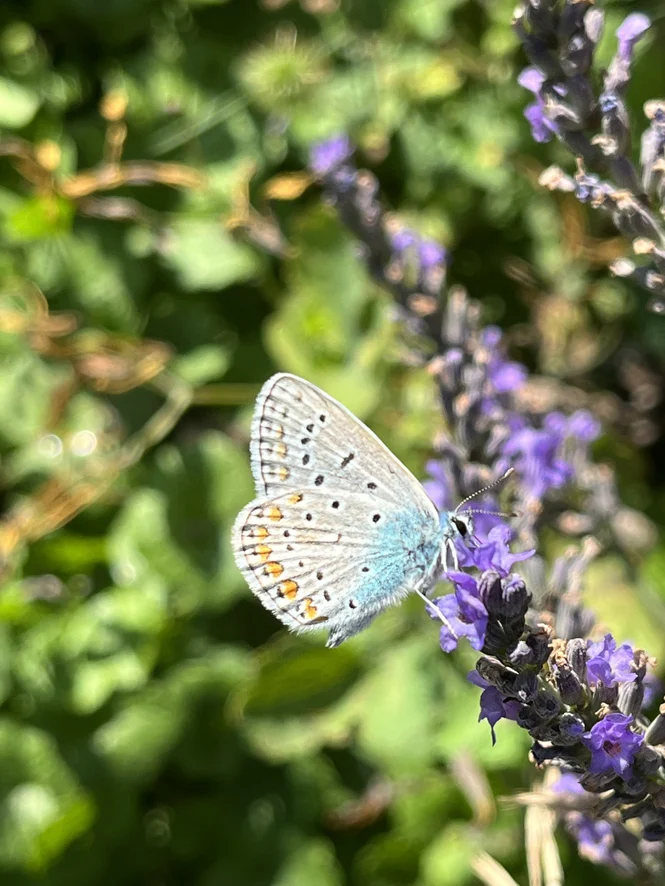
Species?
Polyommatus icarus
